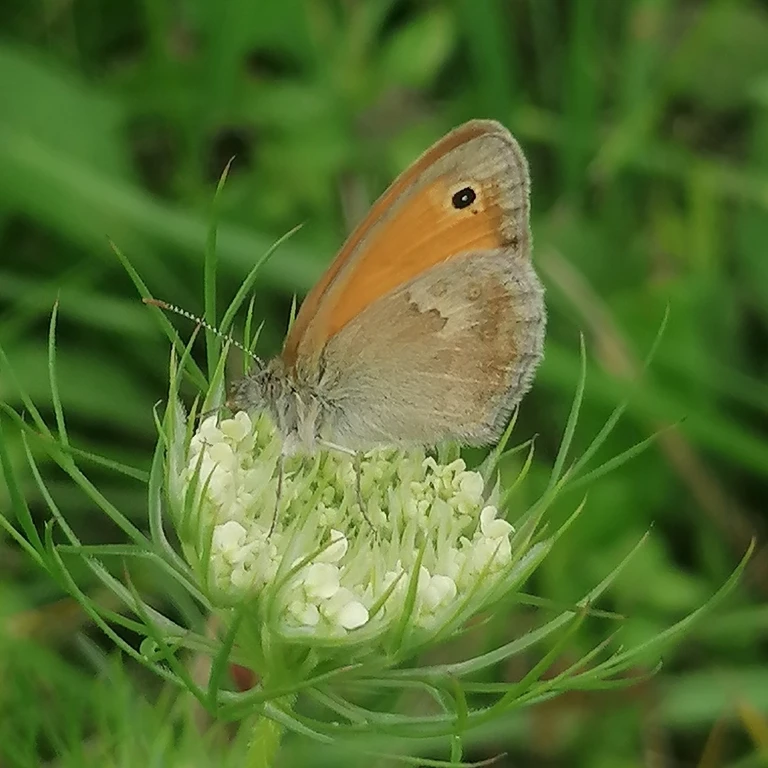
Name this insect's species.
Coenonympha pamphilus
